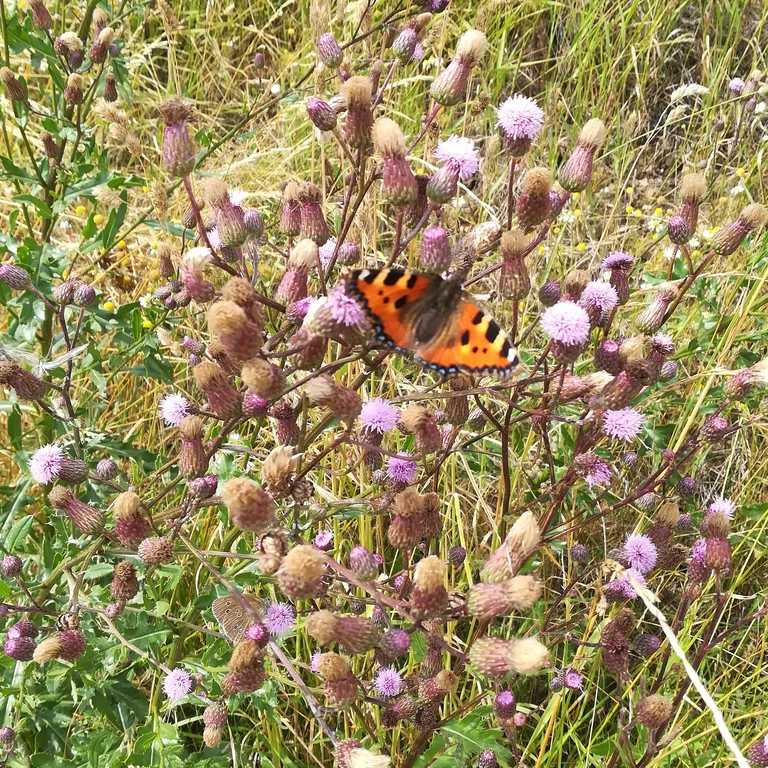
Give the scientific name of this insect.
Aglais urticae
